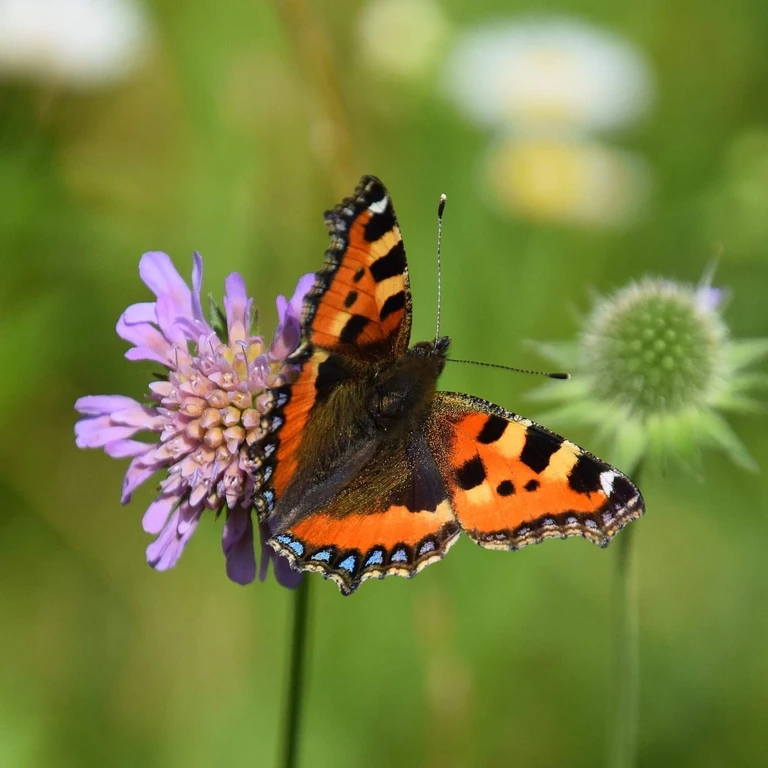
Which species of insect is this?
Aglais urticae
